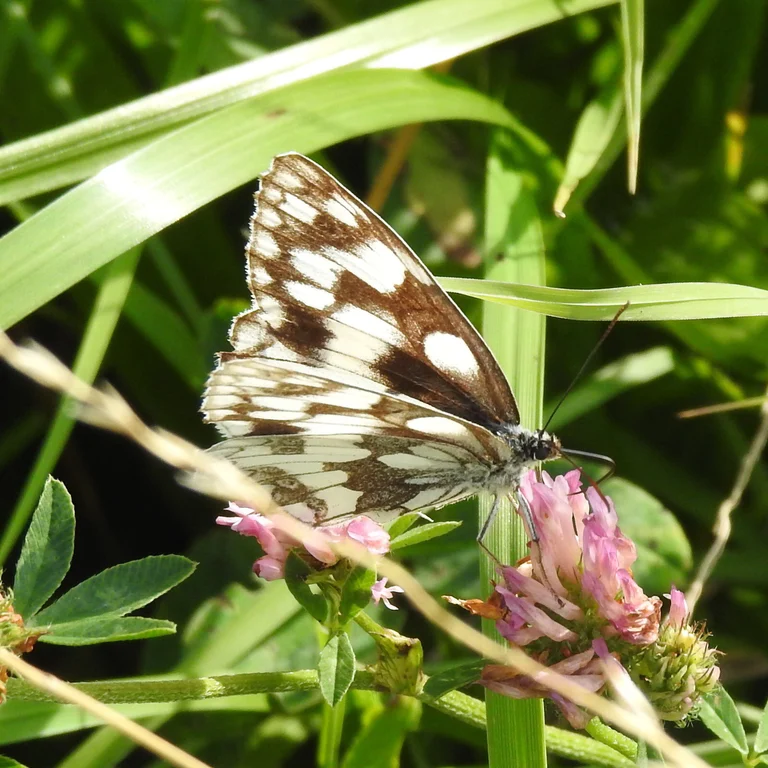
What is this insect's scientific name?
Melanargia galathea
